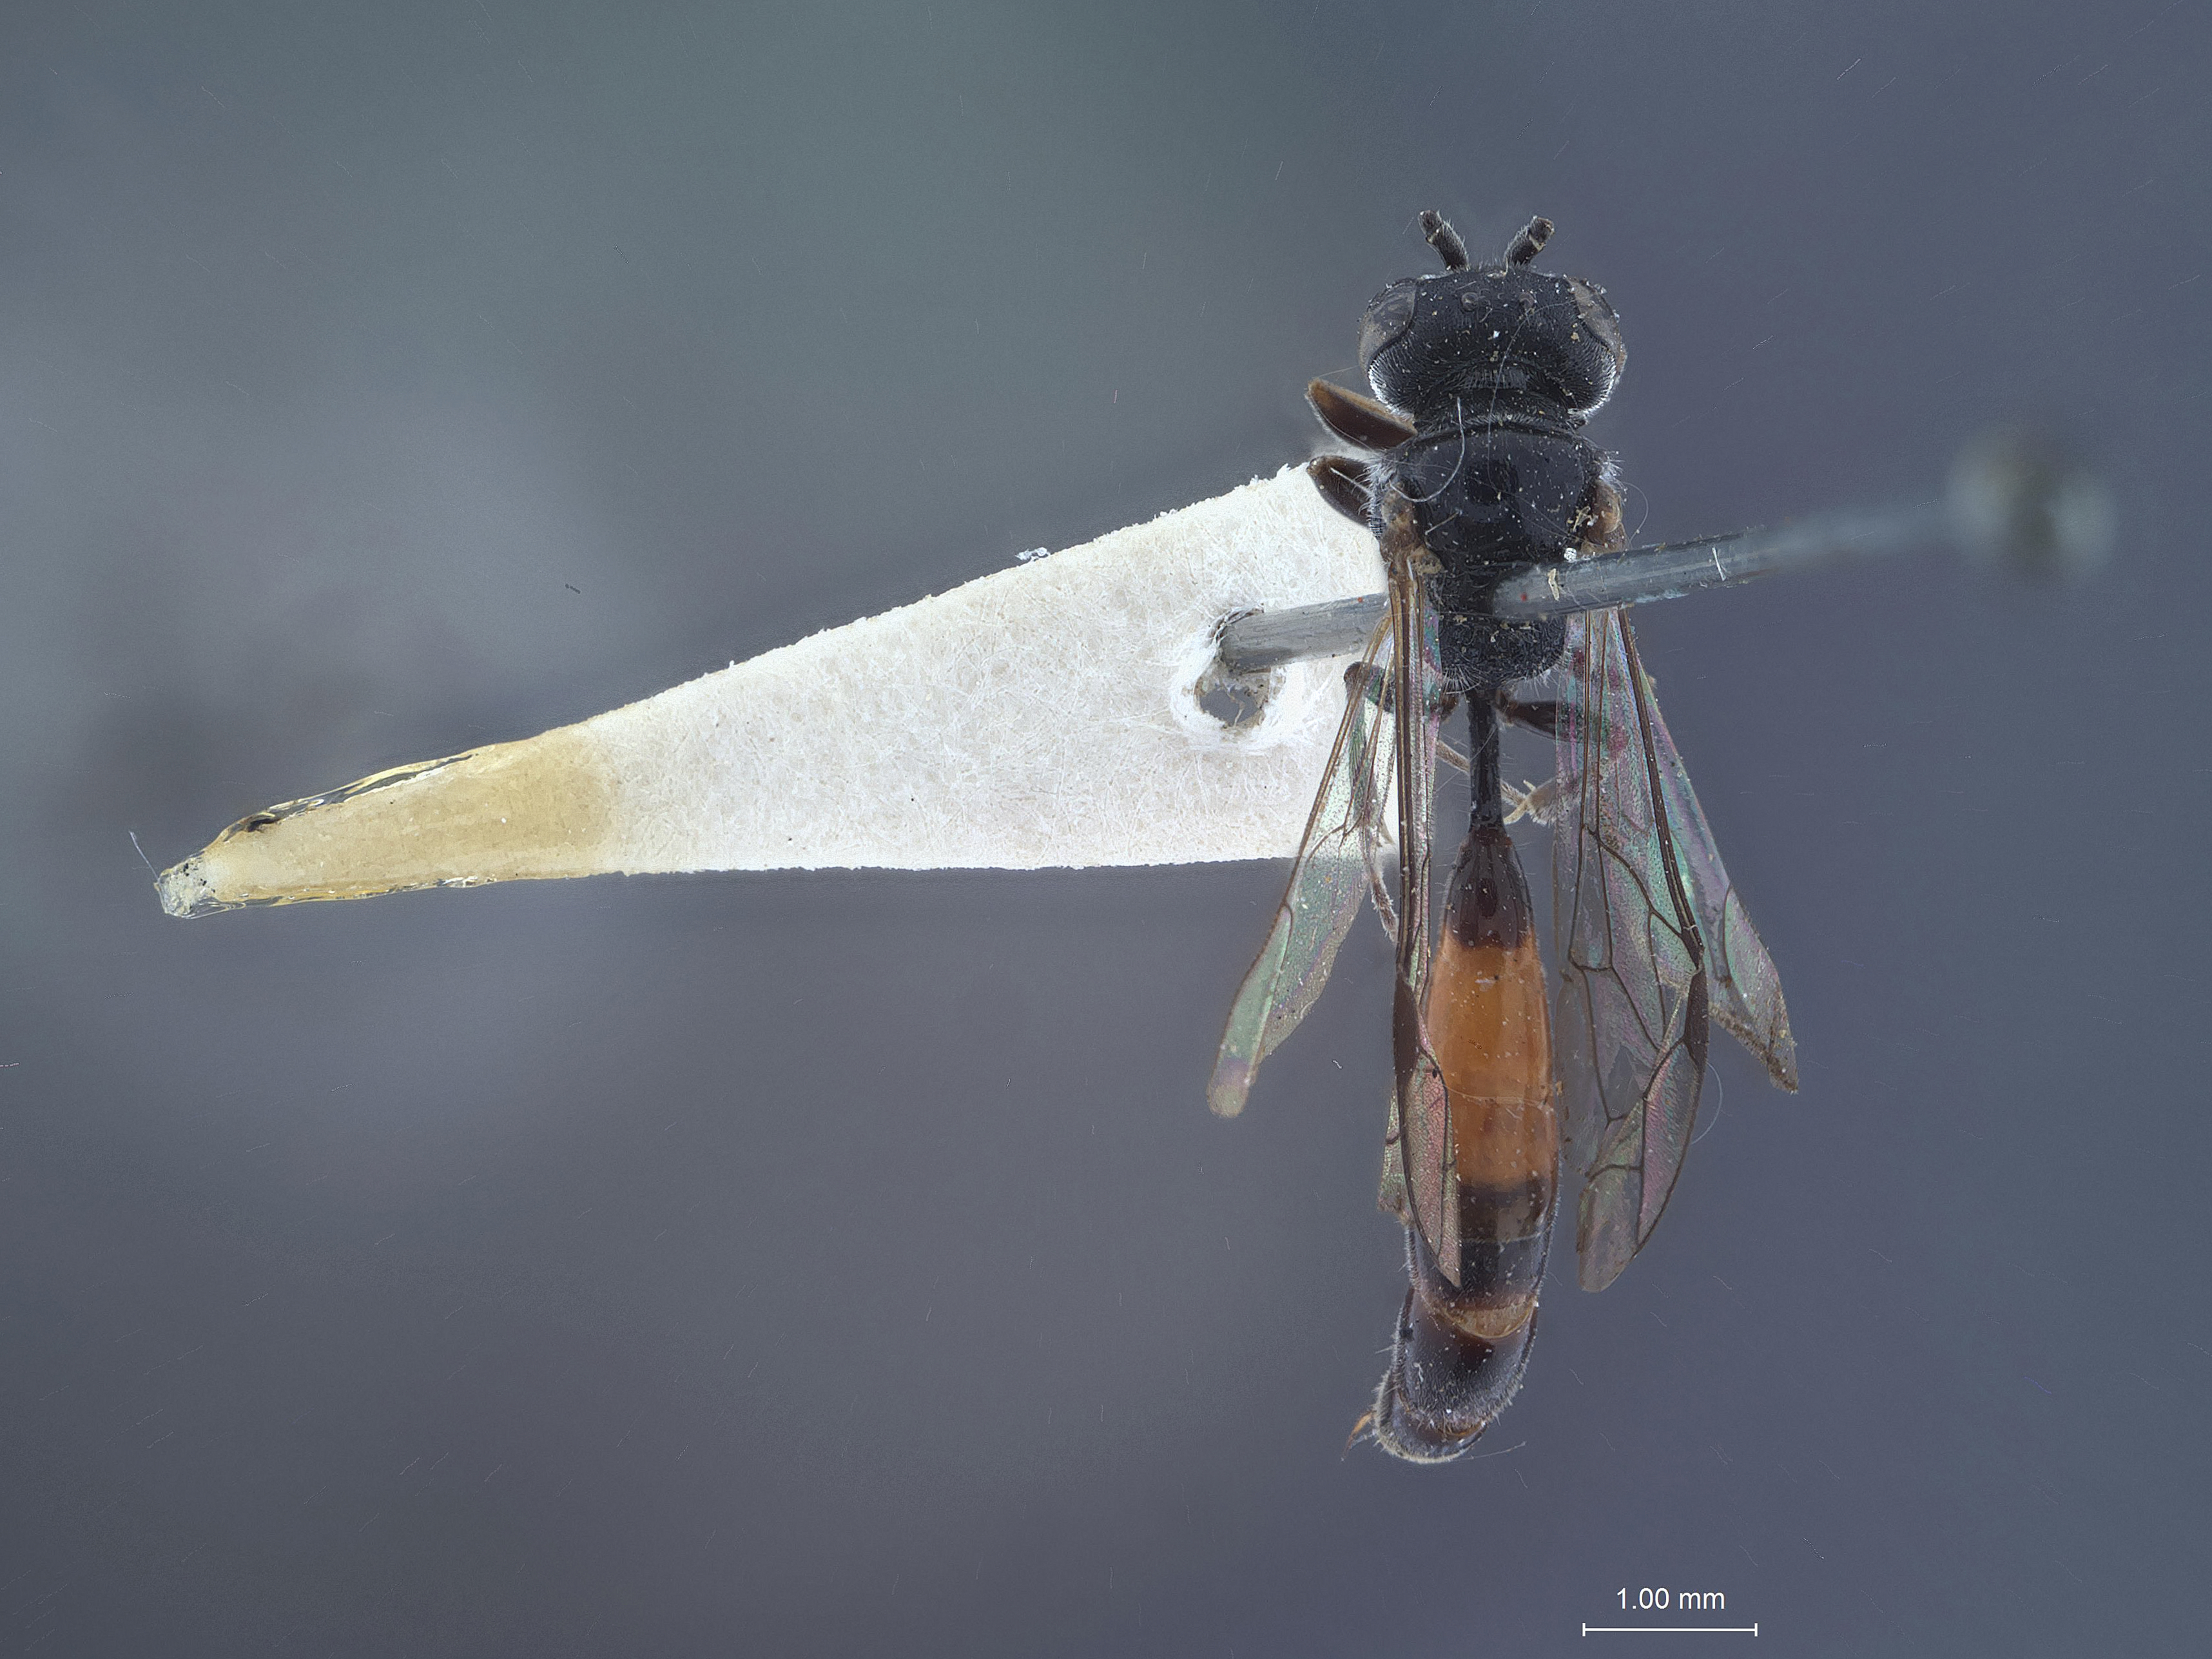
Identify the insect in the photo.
Psen punctifrons
